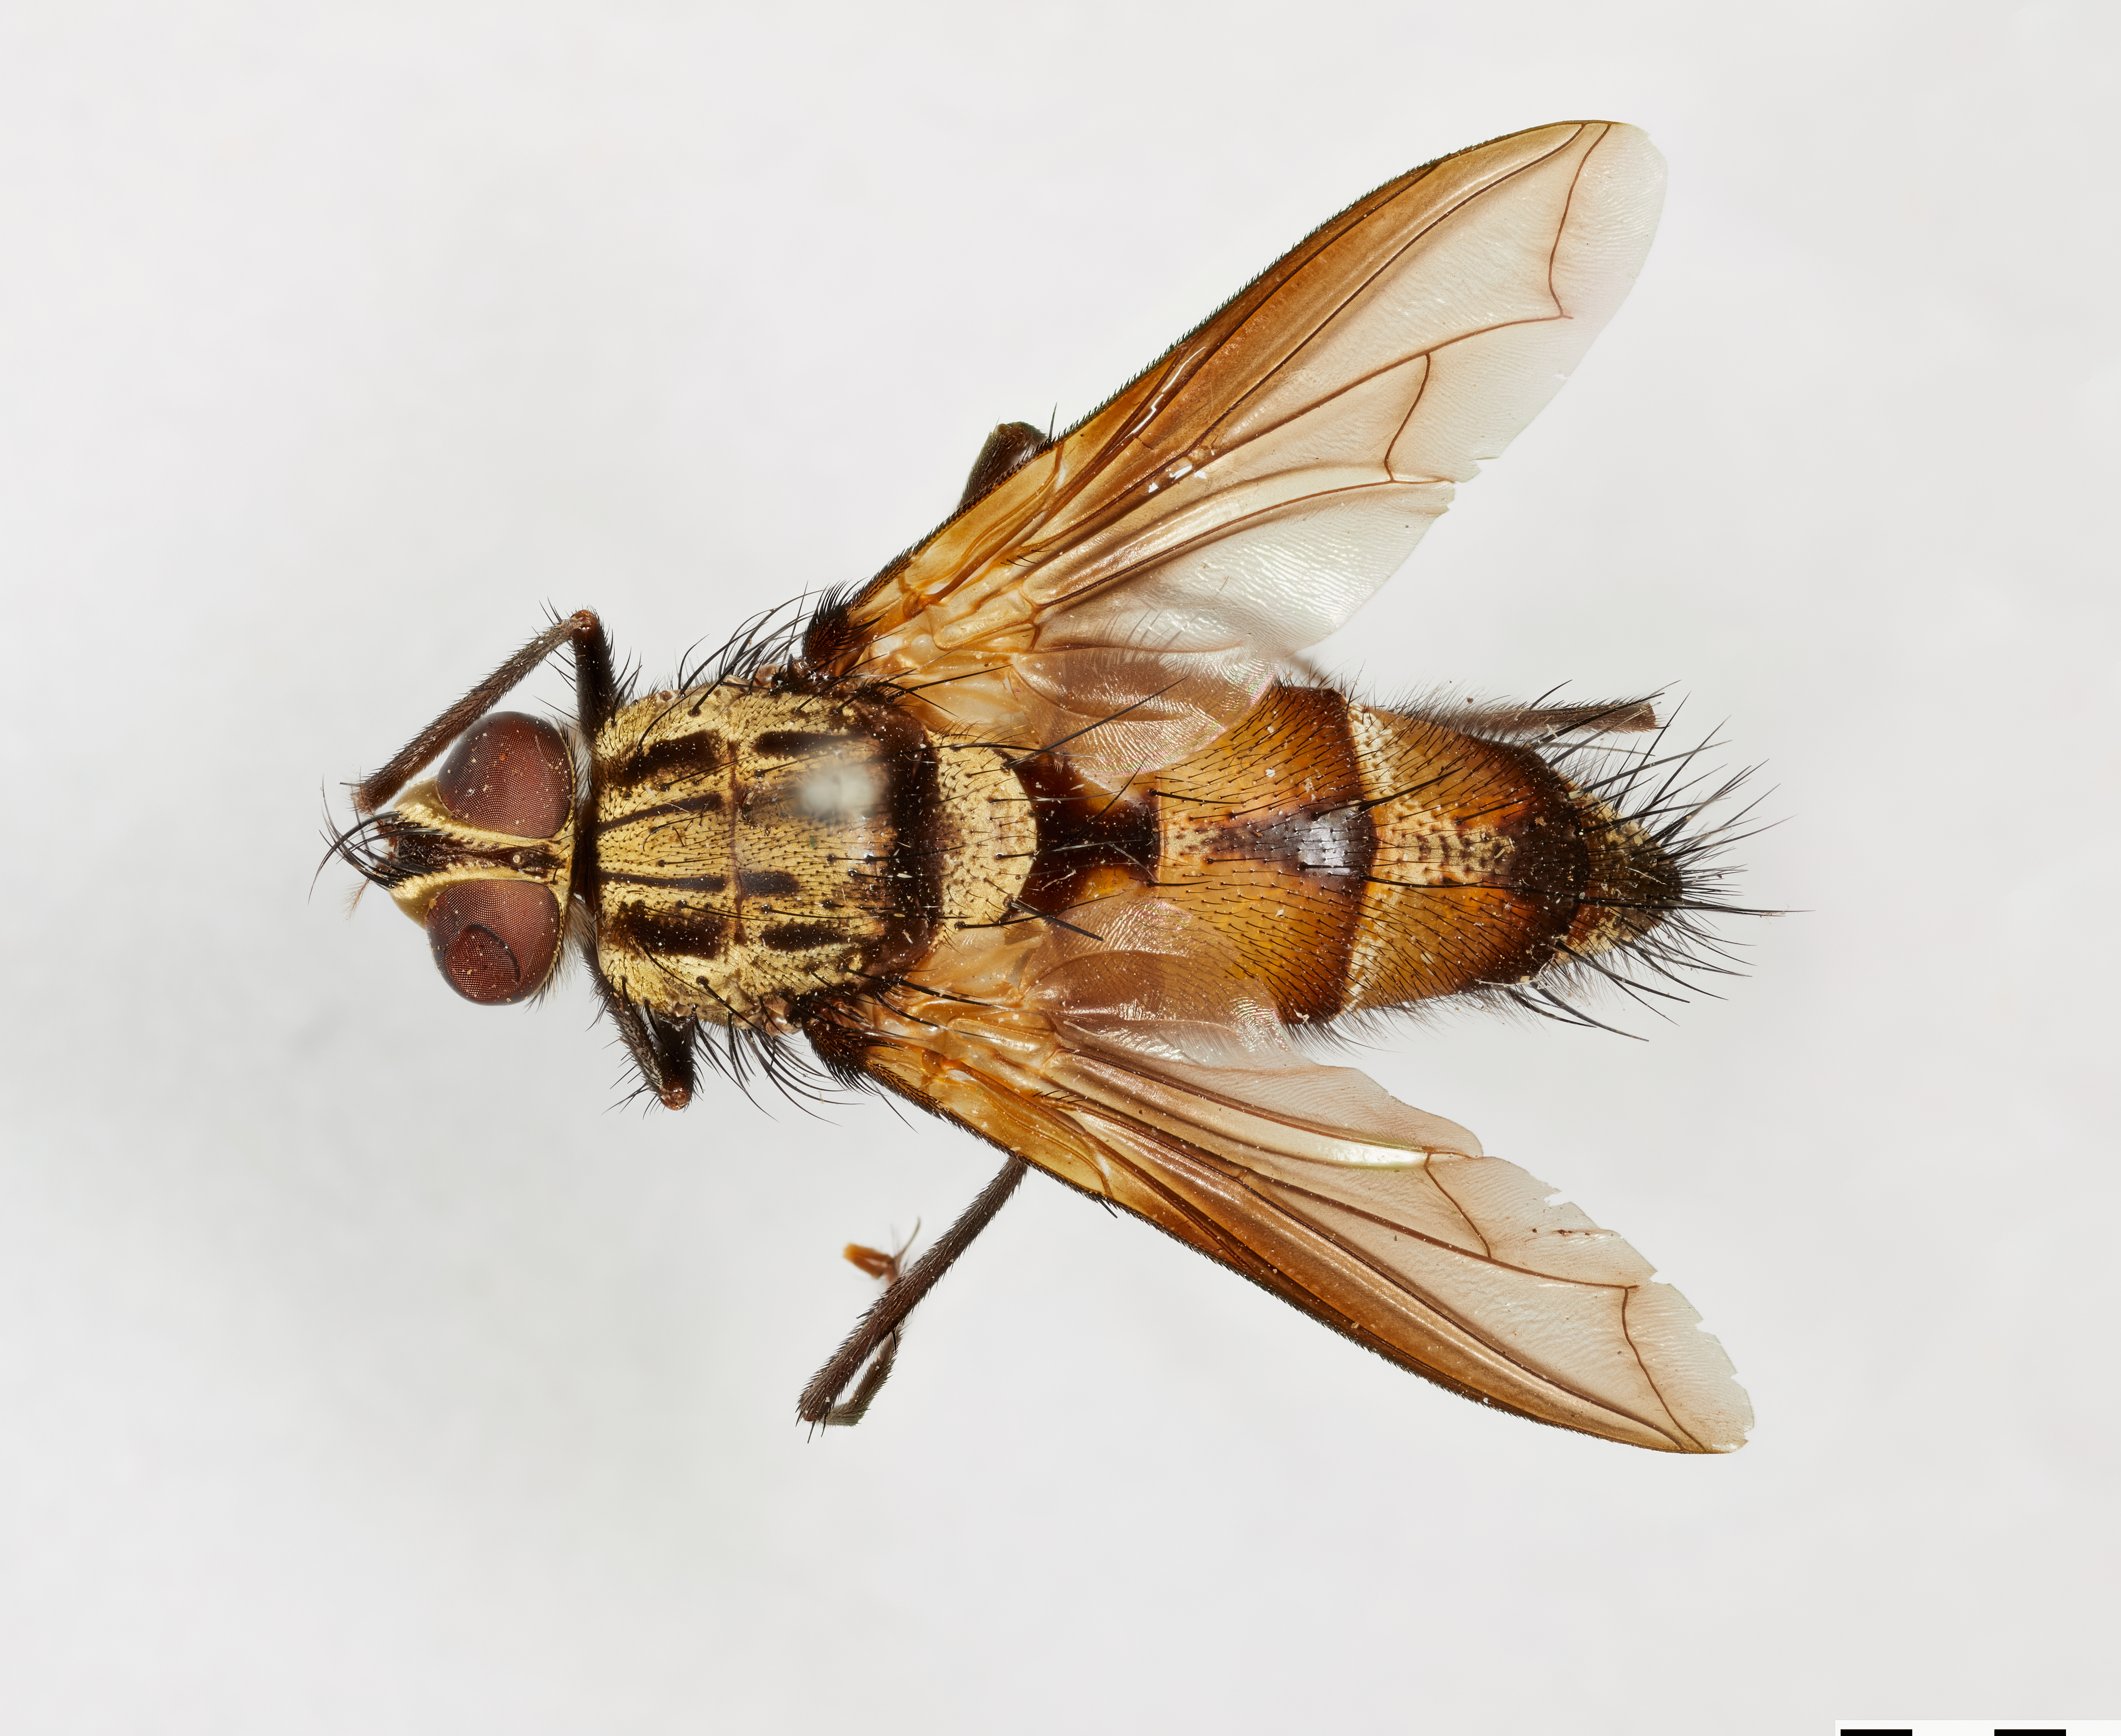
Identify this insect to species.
Calotheresia formosensis
